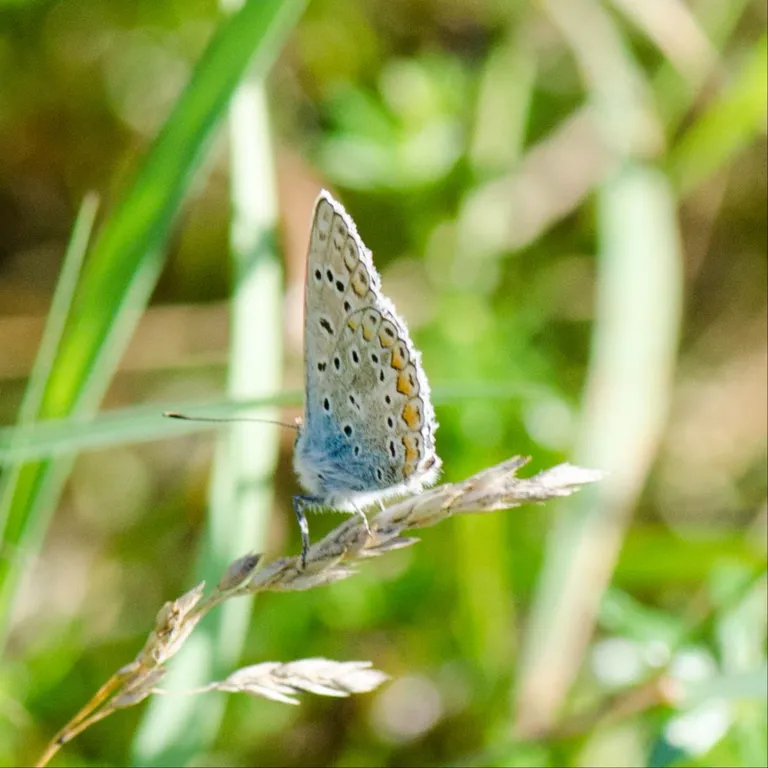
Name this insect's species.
Polyommatus icarus
